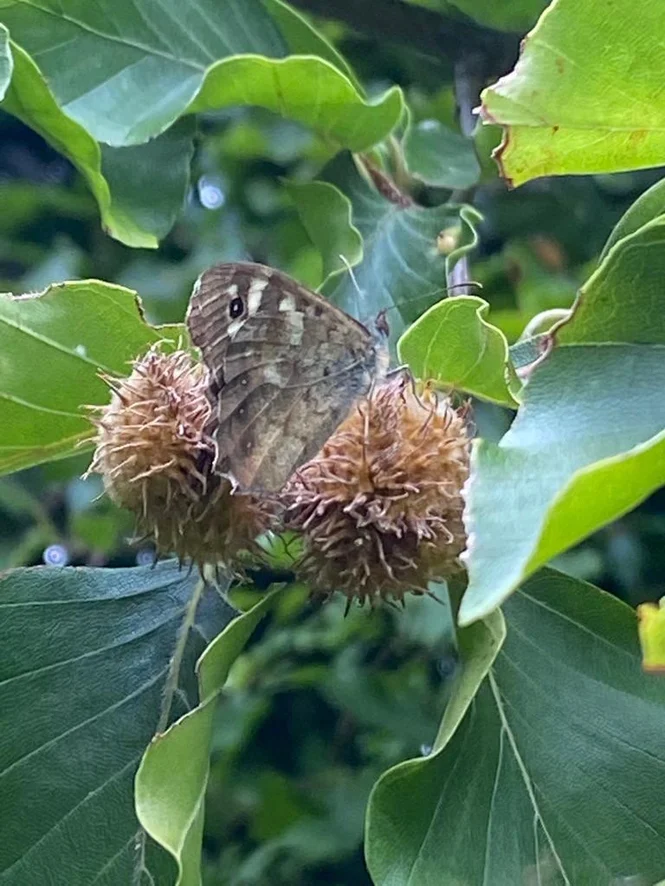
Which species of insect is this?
Pararge aegeria
